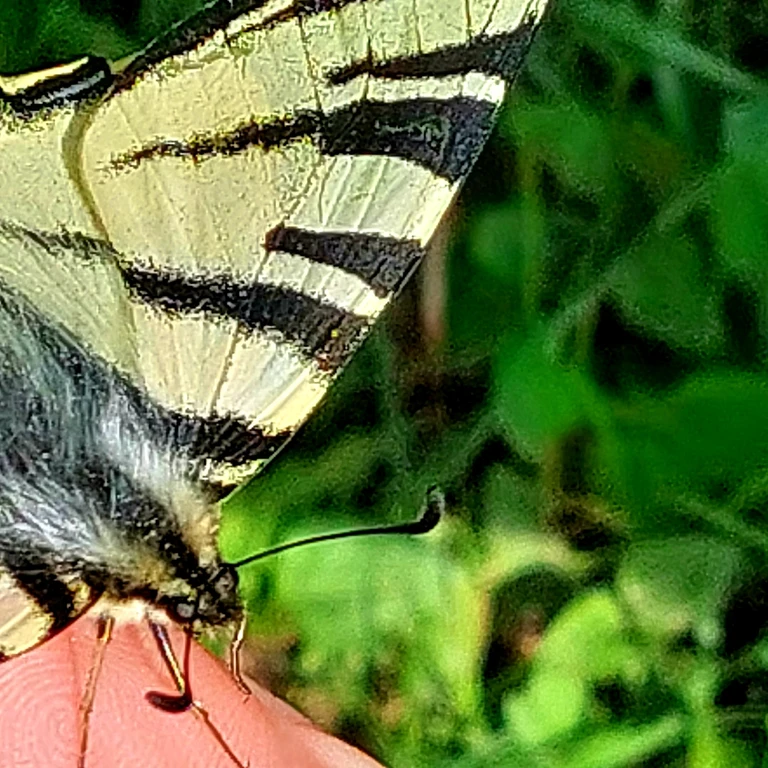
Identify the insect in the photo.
Iphiclides podalirius
